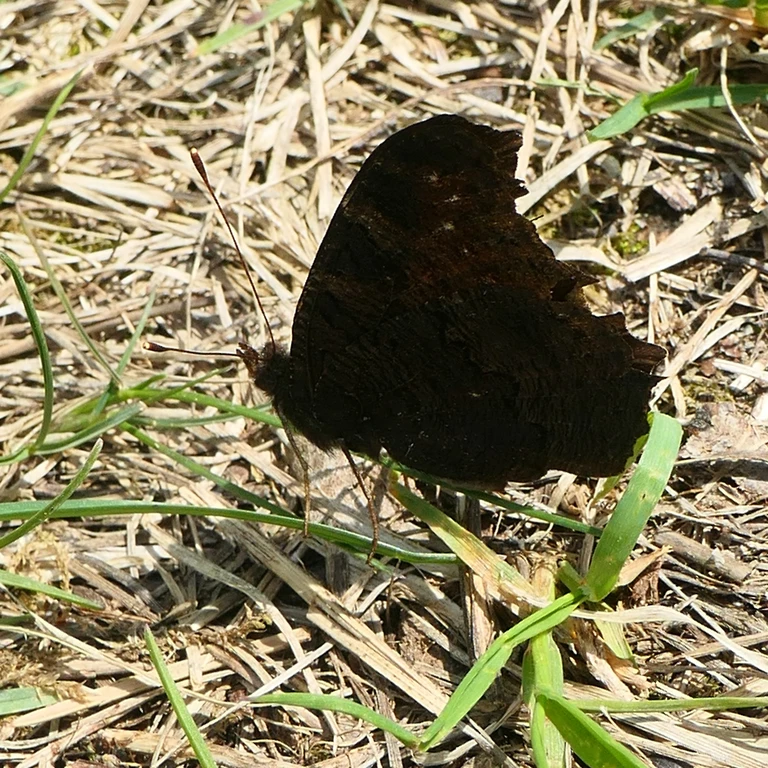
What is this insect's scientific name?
Aglais io
